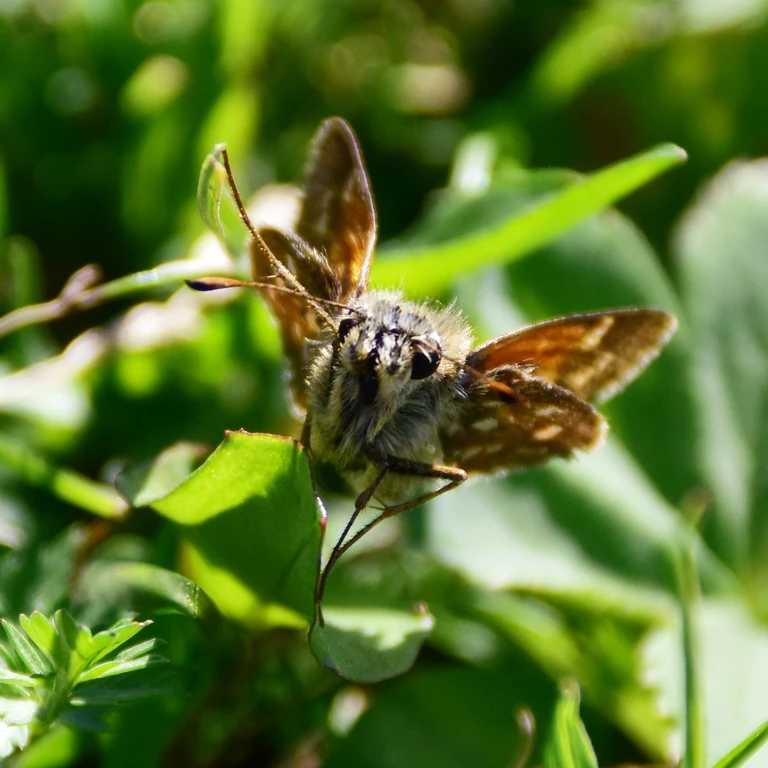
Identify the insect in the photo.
Hesperia comma
